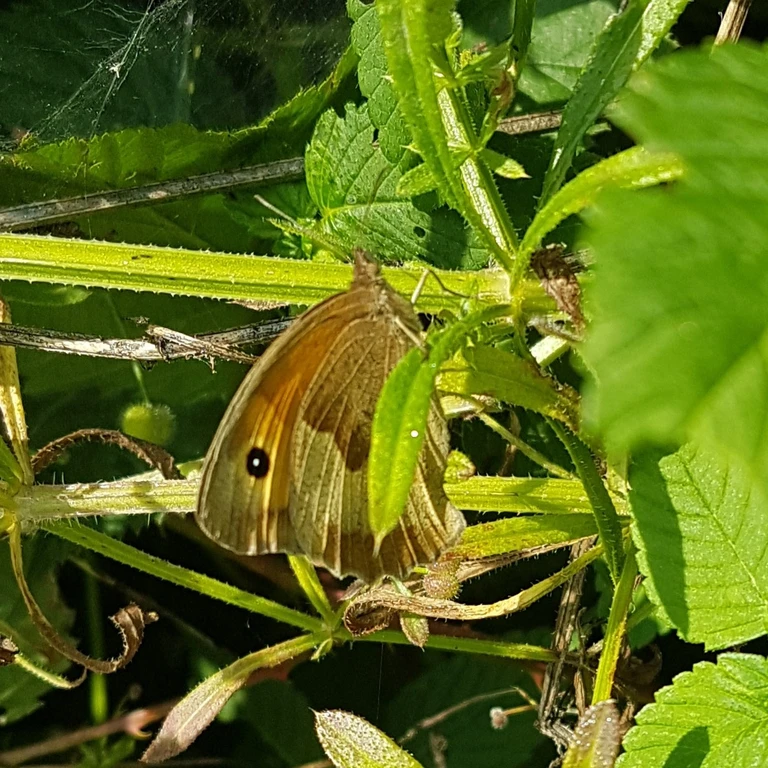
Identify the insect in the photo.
Maniola jurtina
